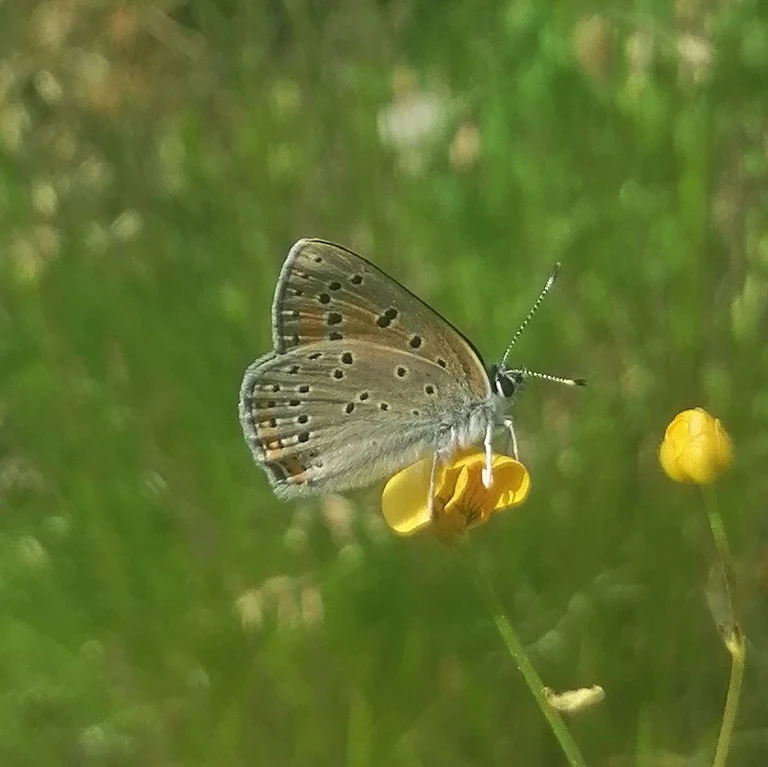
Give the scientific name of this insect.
Lycaena hippothoe (also Palaeochrysophanus hippothoe)
